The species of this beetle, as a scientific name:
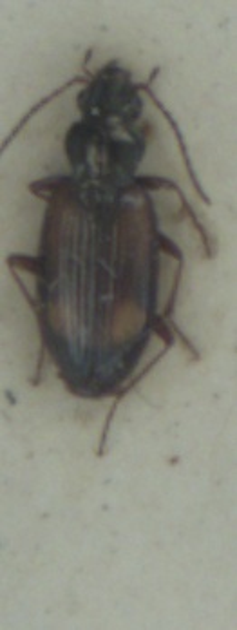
Bembidion saxatile
